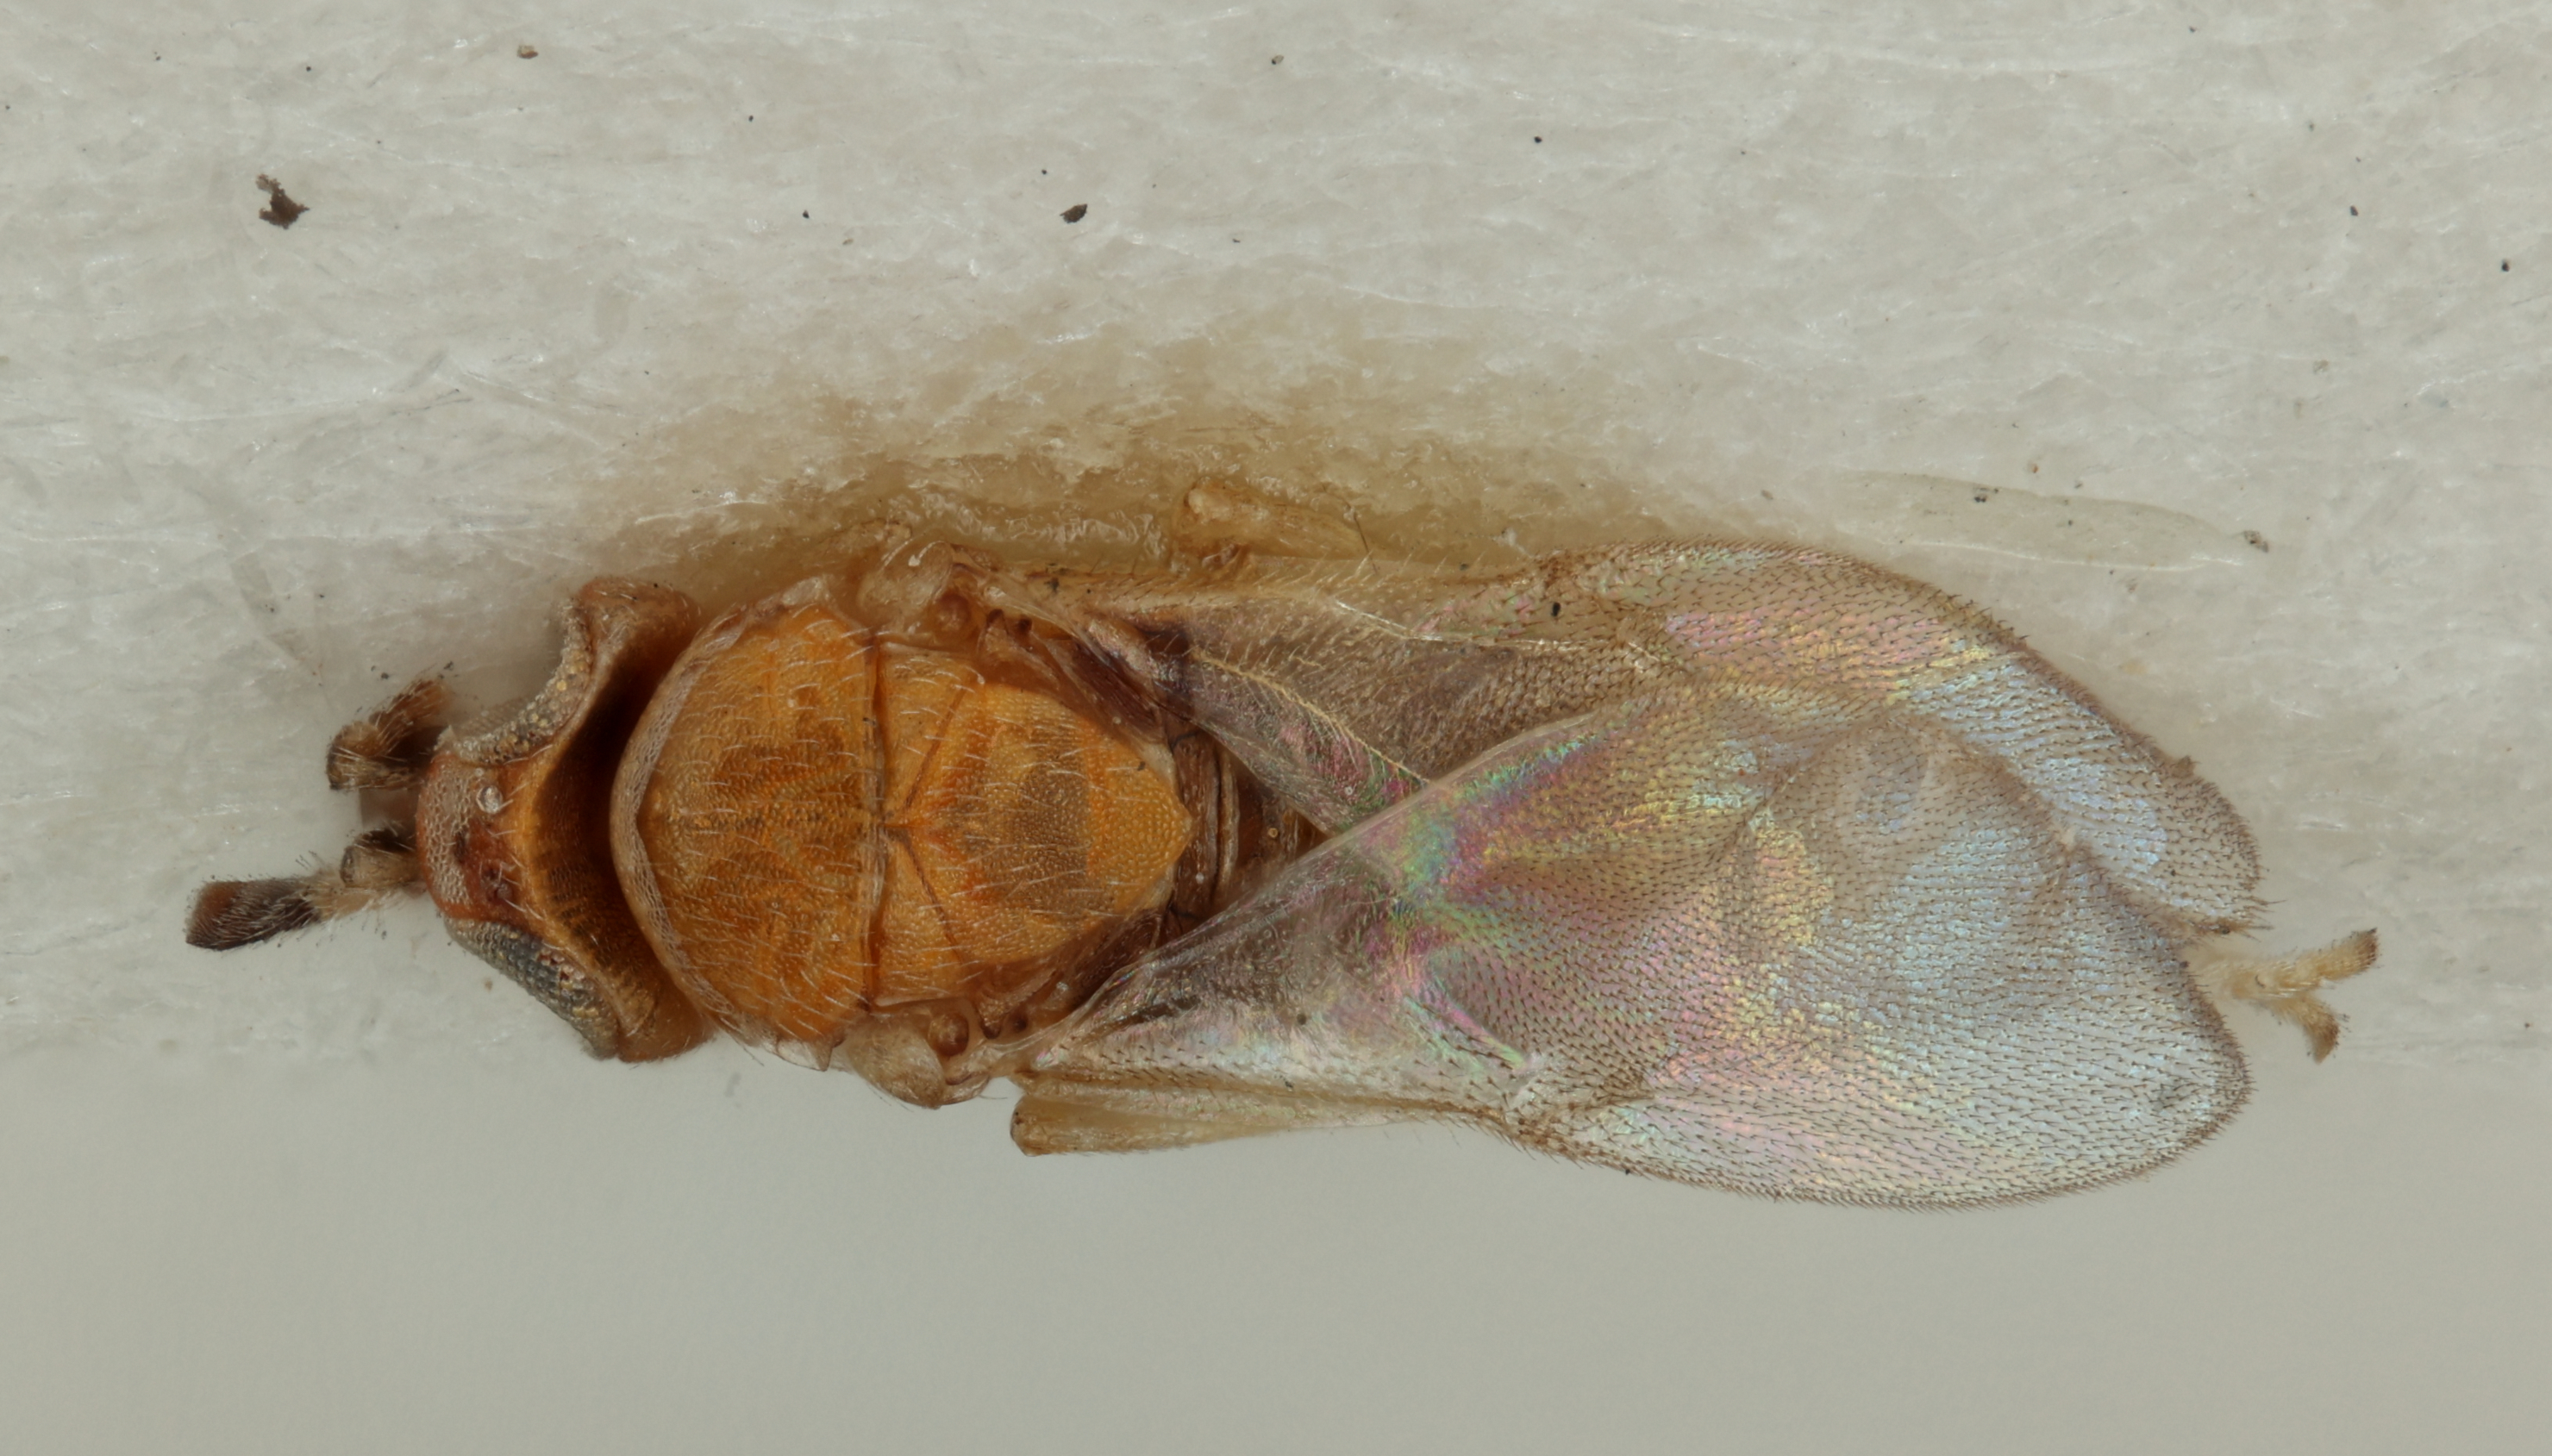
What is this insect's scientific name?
Aphycus kingi
